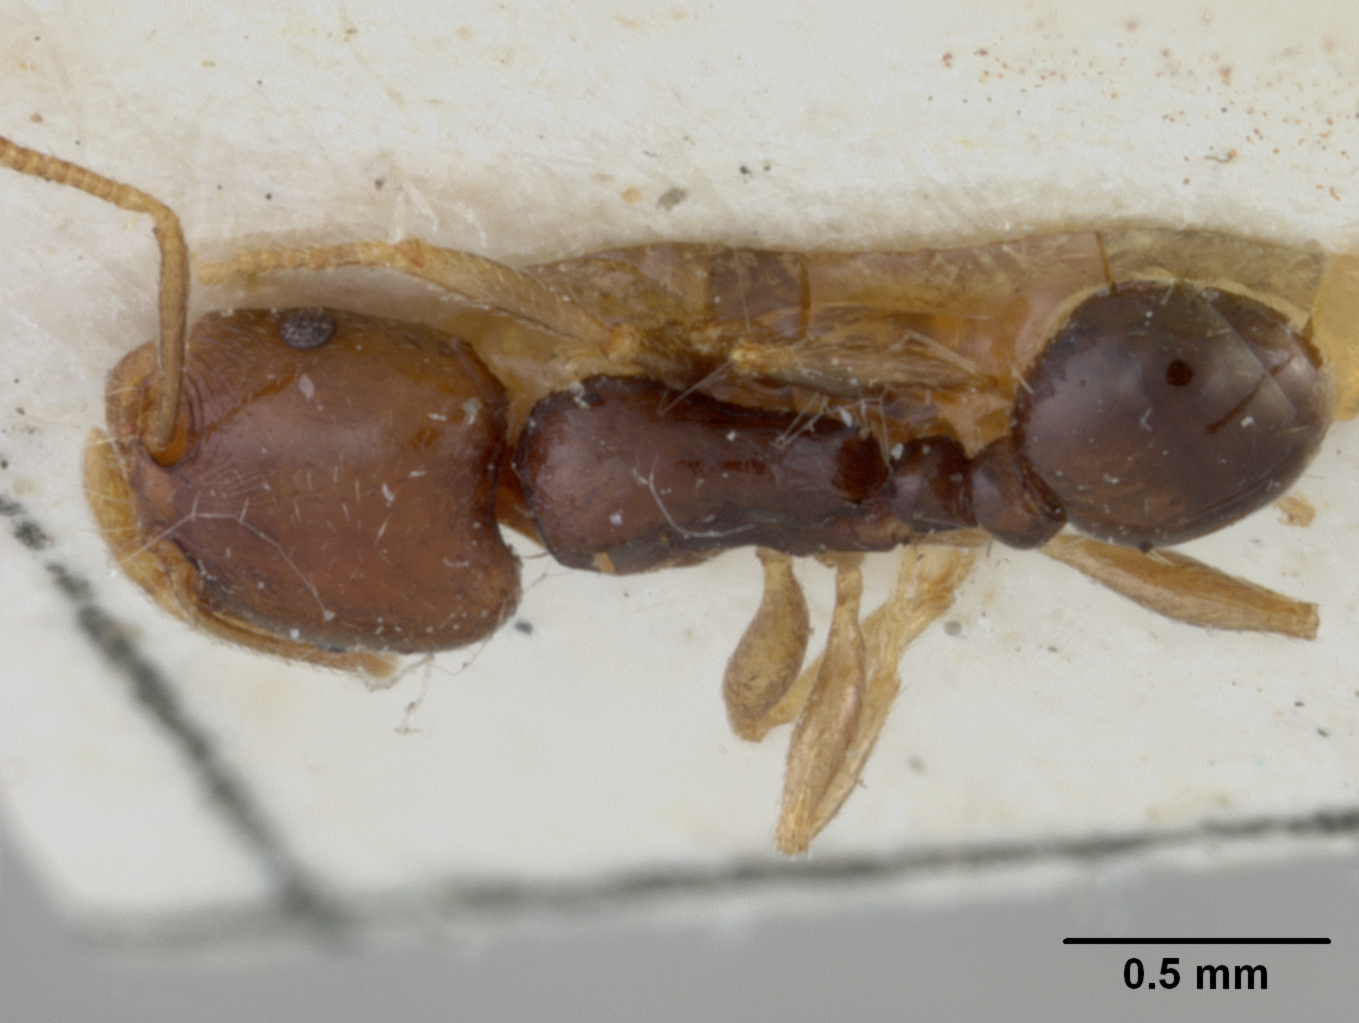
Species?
Tetramorium signatum
